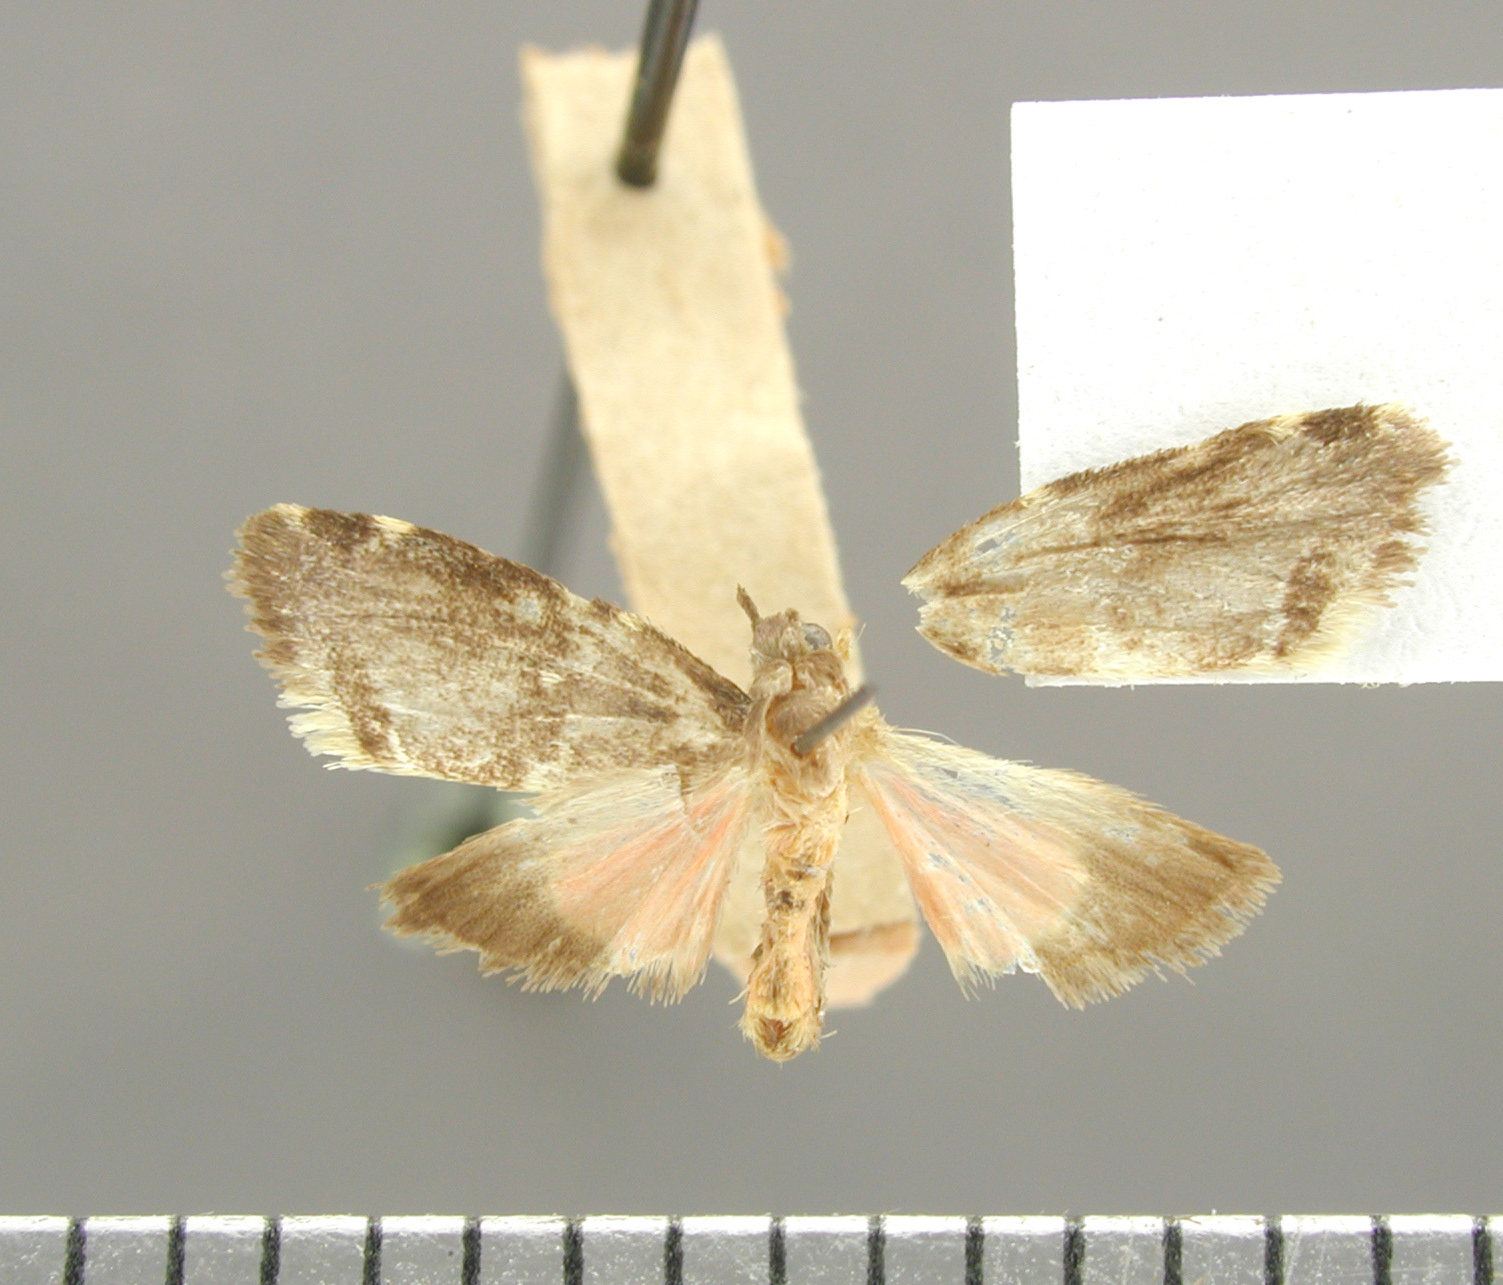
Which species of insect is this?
Talara mona
